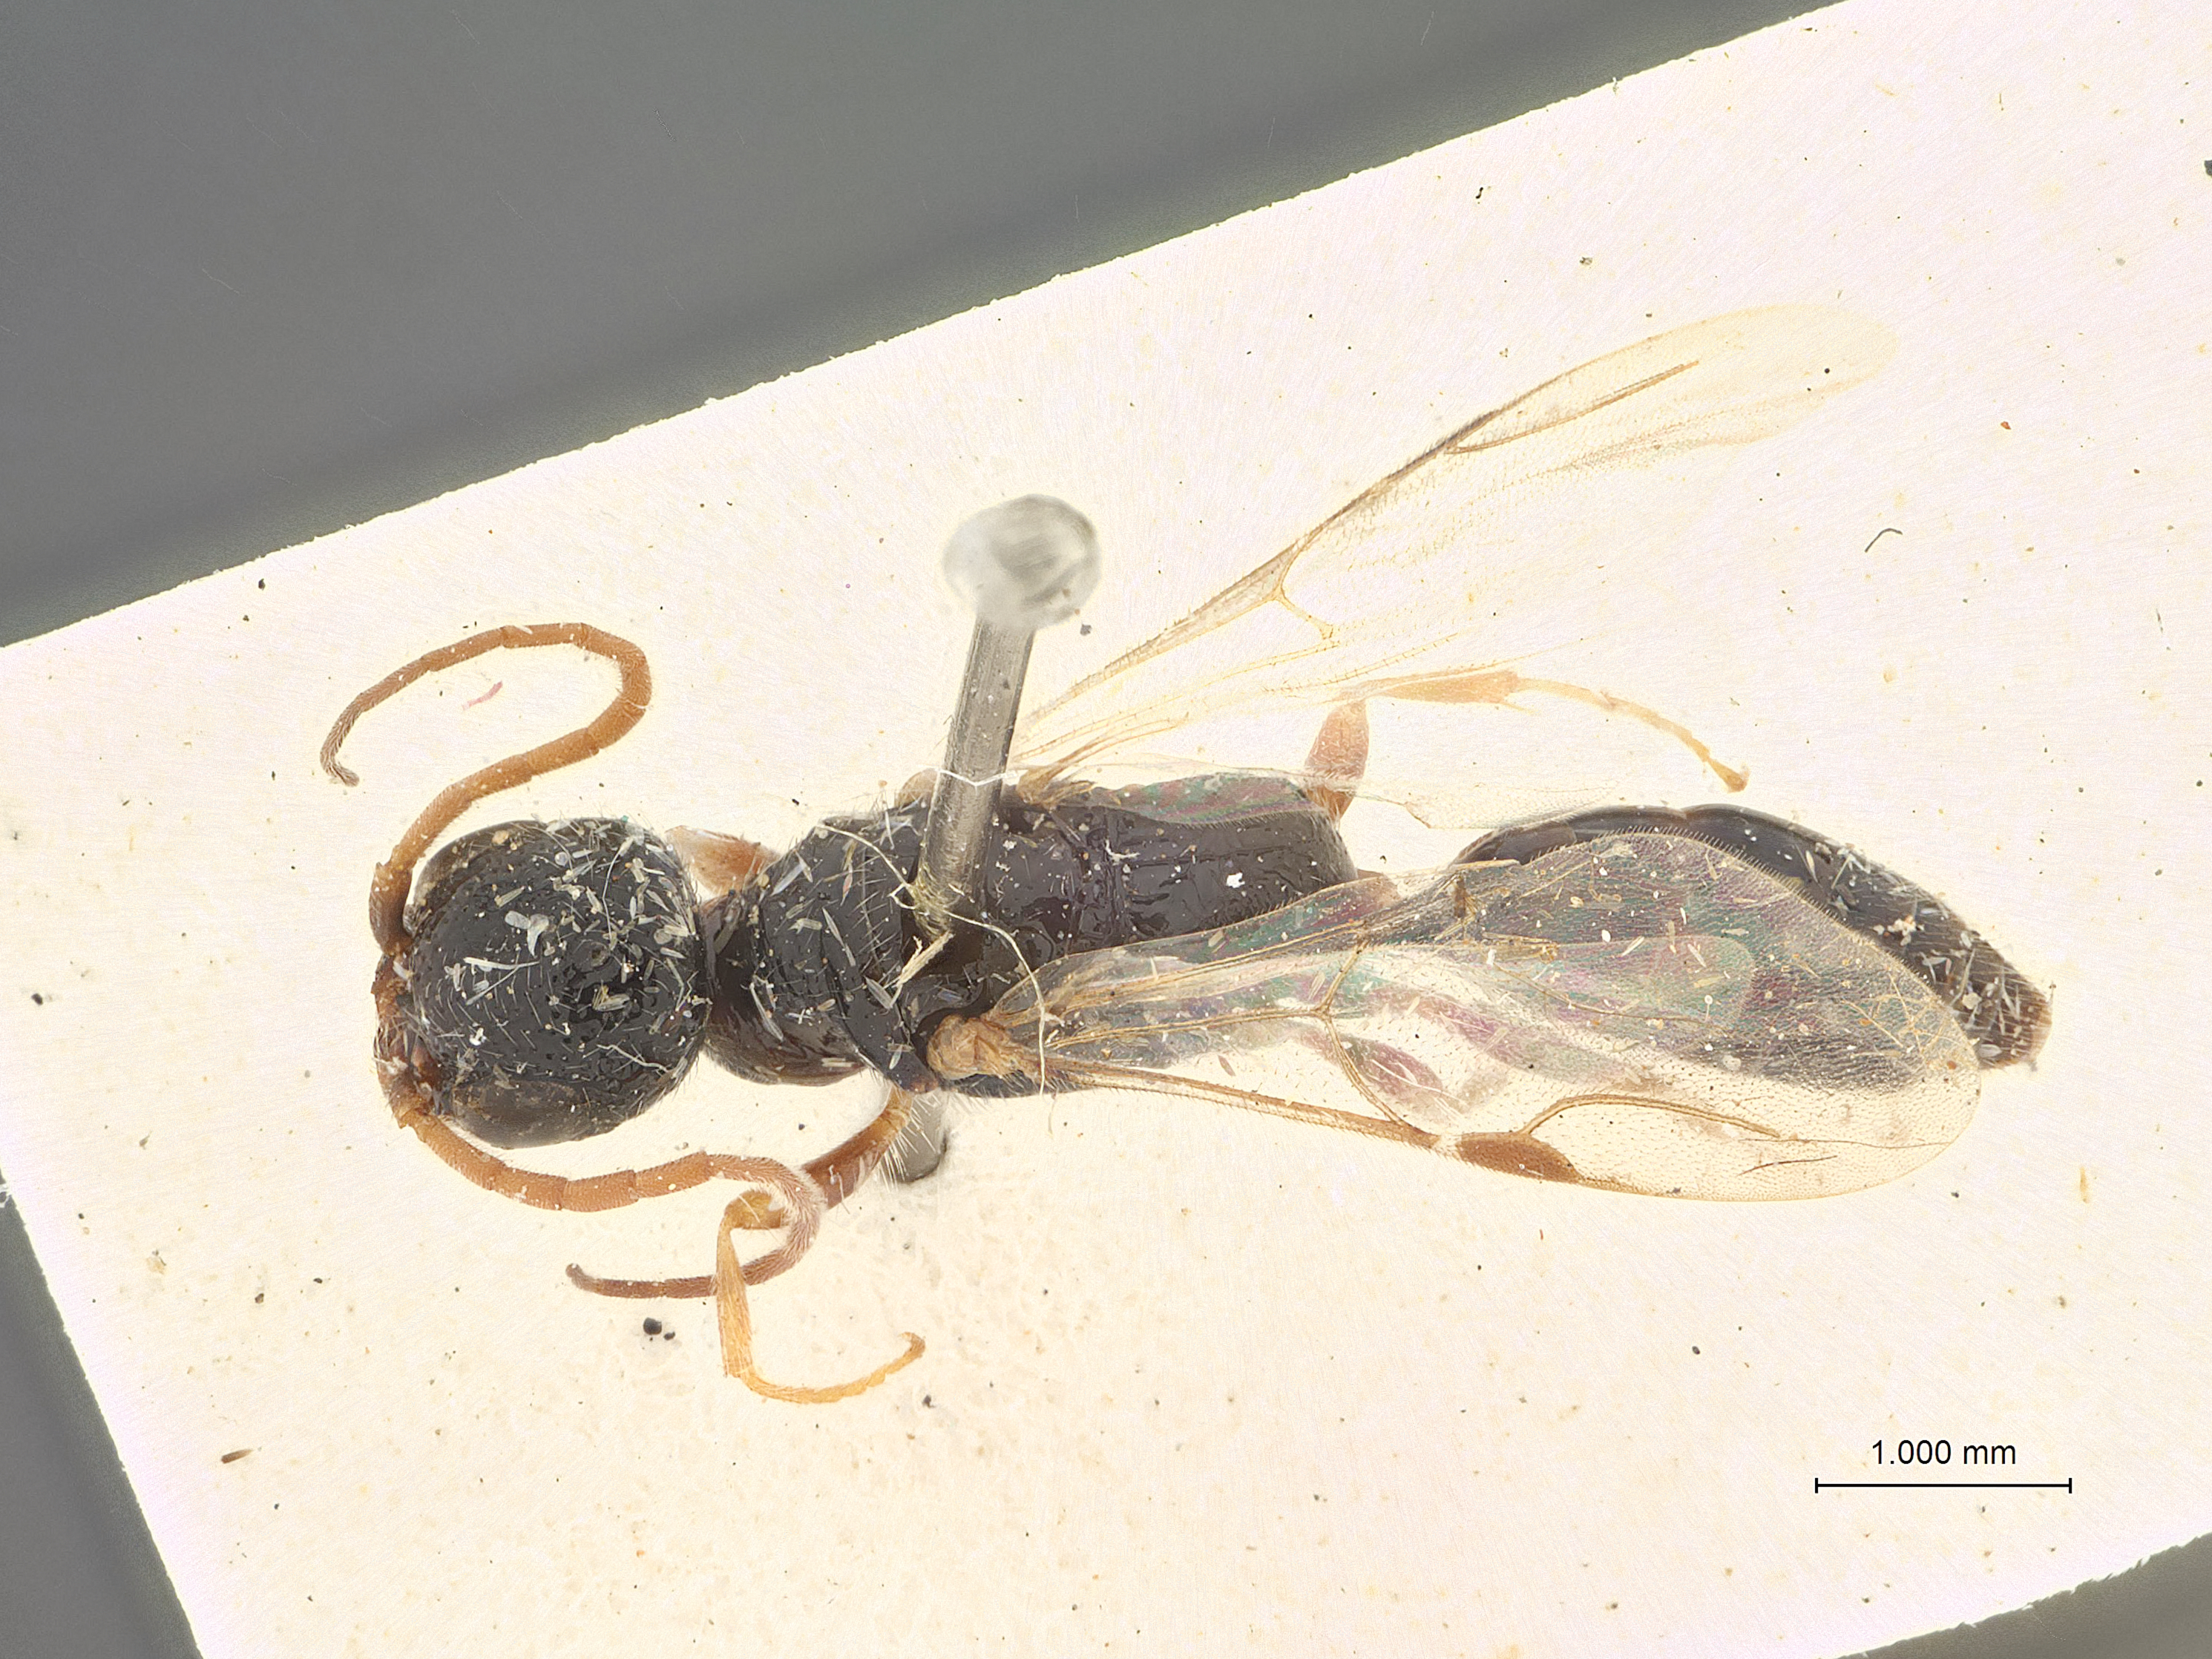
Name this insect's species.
Pristocera areolata
